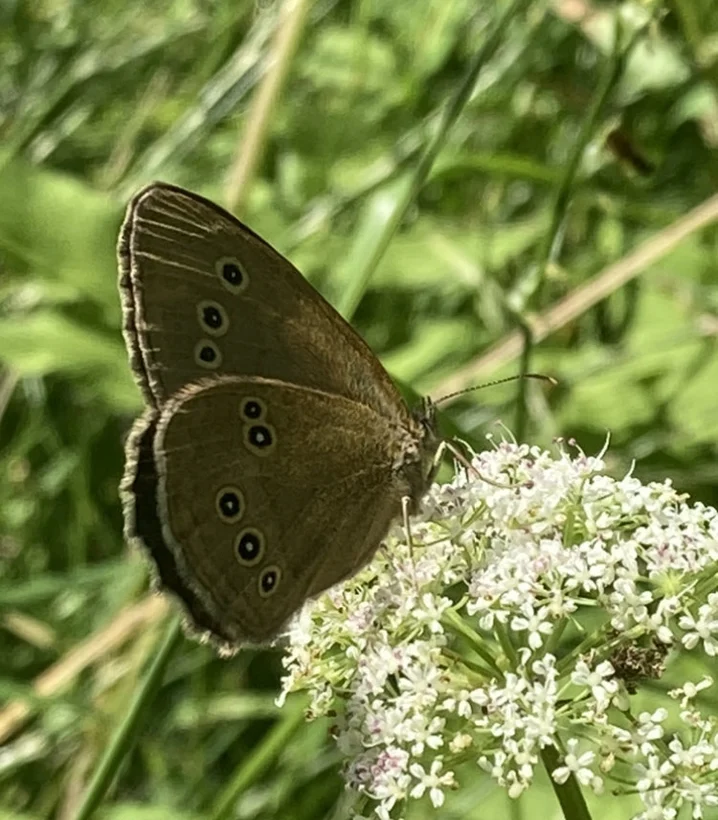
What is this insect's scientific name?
Aphantopus hyperantus
